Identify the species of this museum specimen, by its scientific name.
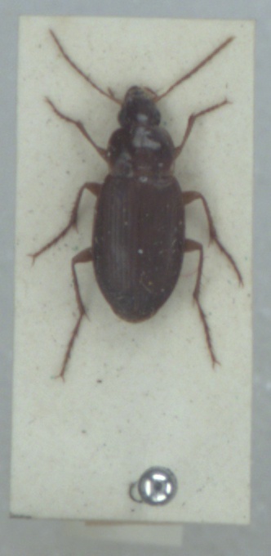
Calathus mollis
